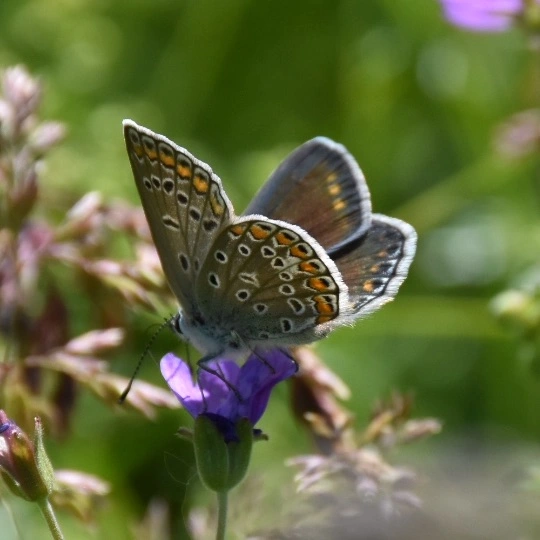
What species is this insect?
Polyommatus icarus
